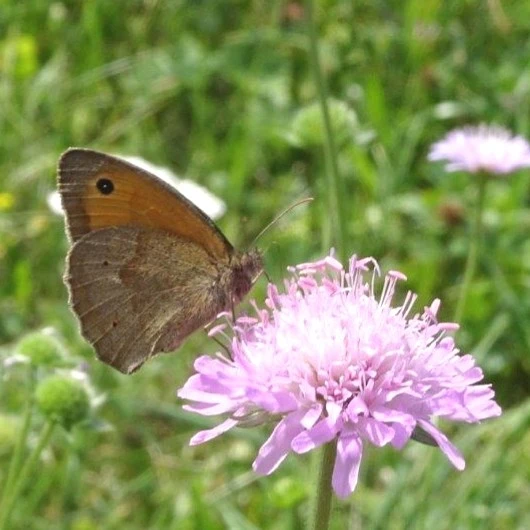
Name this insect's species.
Maniola jurtina
